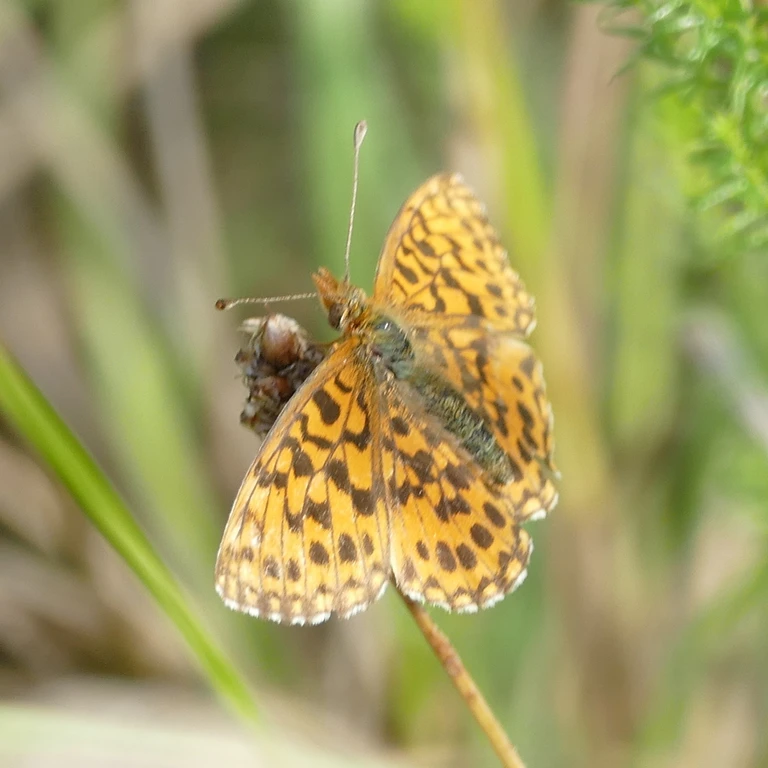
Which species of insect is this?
Boloria dia
